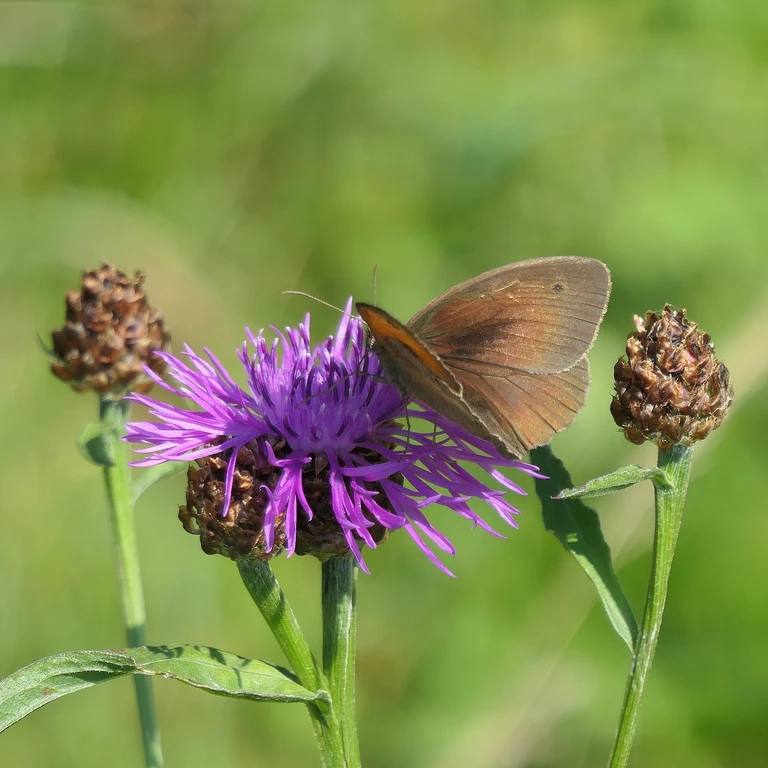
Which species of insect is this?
Maniola jurtina
